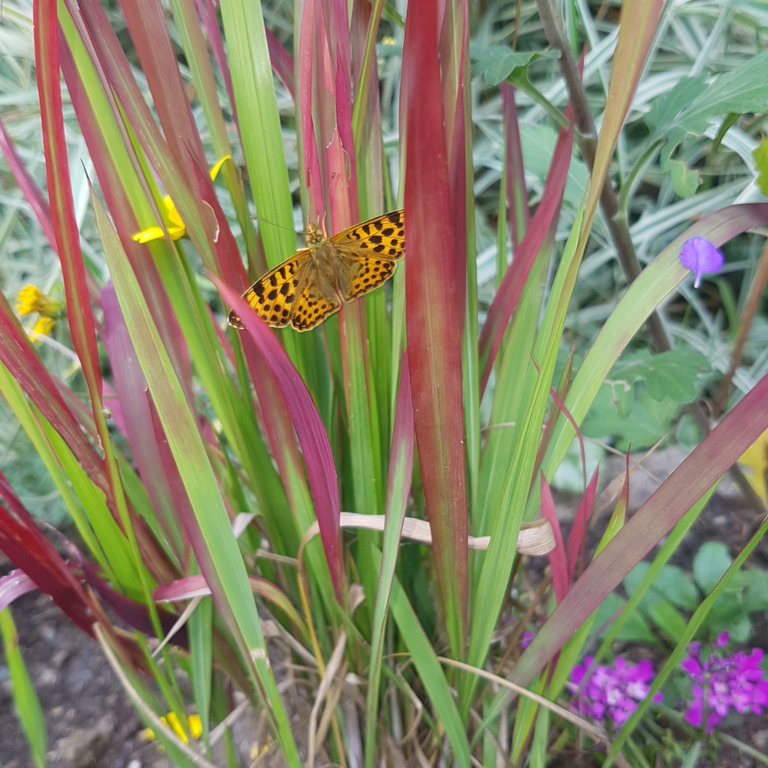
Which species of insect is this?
Issoria lathonia
